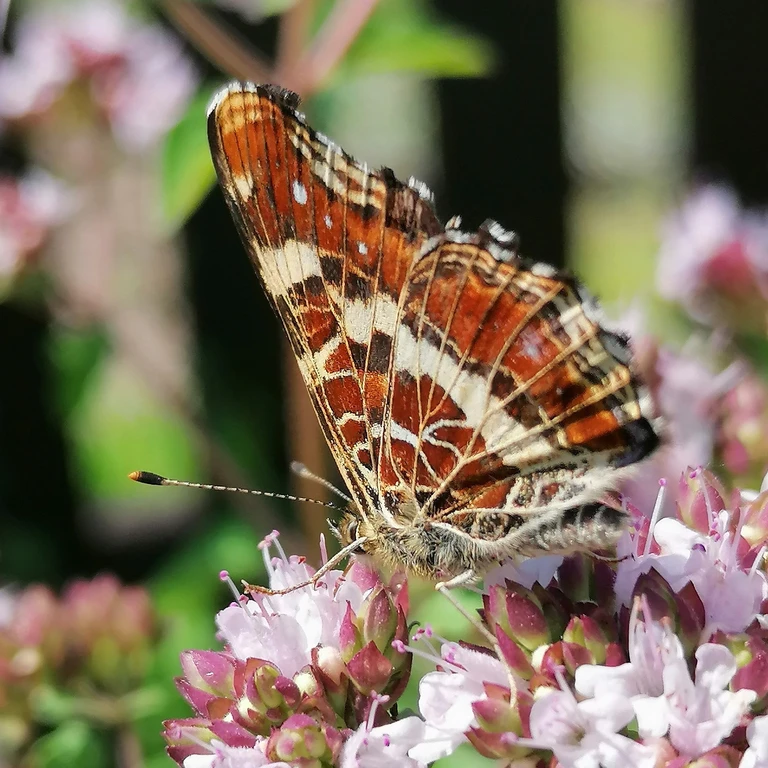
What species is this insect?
Araschnia levana
